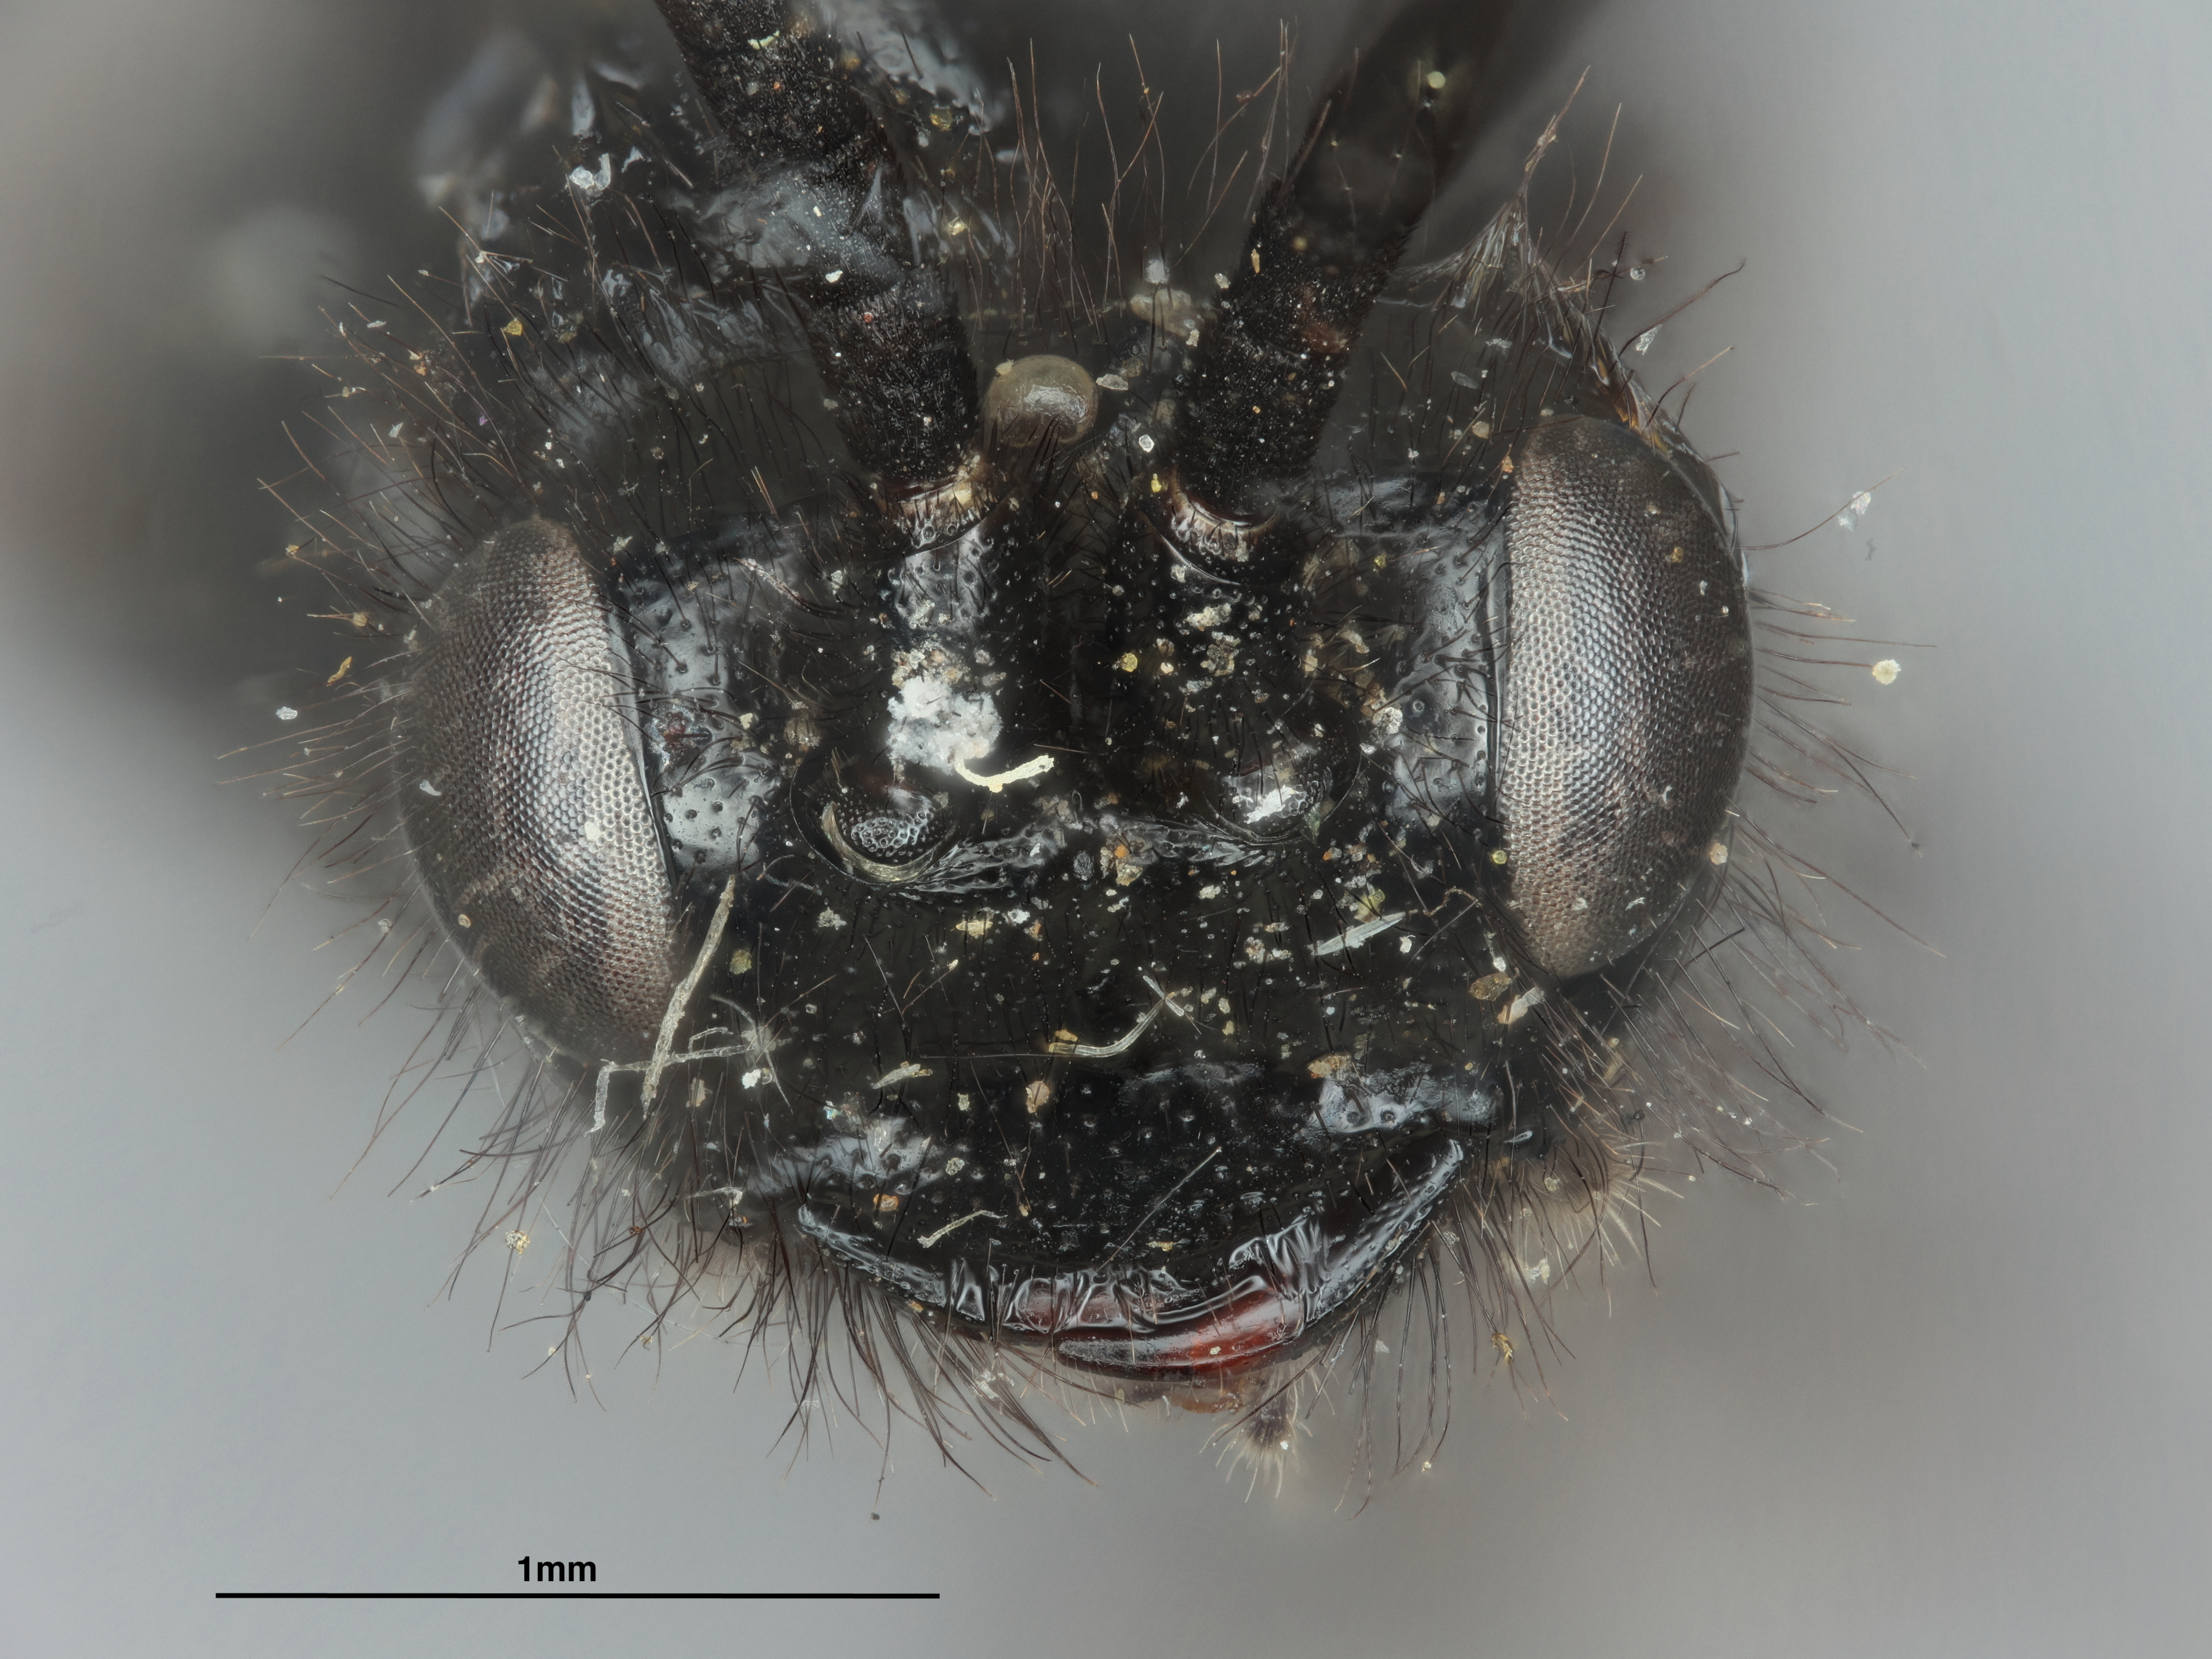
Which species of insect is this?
Cardiochiles nigricans
